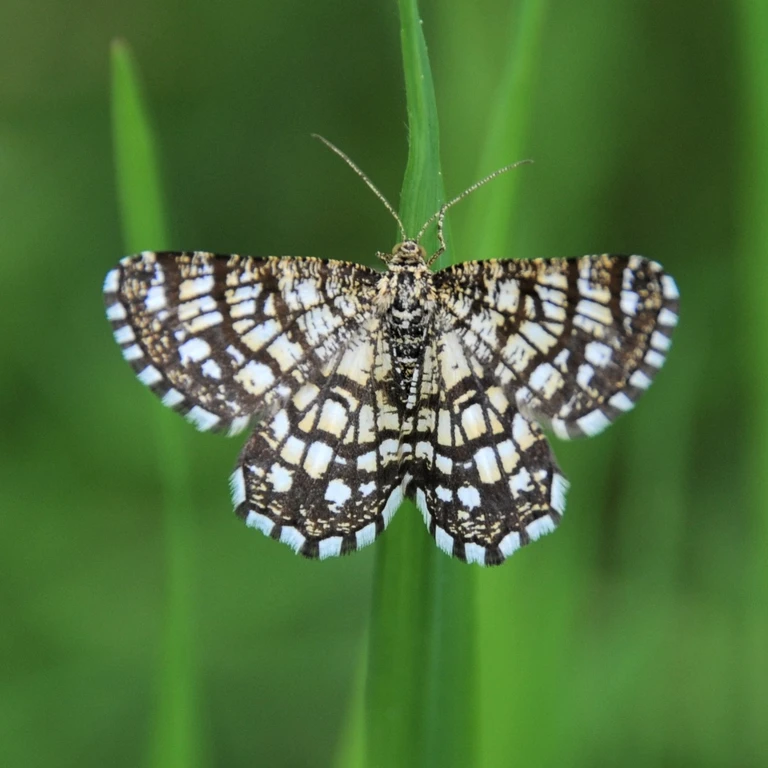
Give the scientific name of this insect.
Chiasmia clathrata
